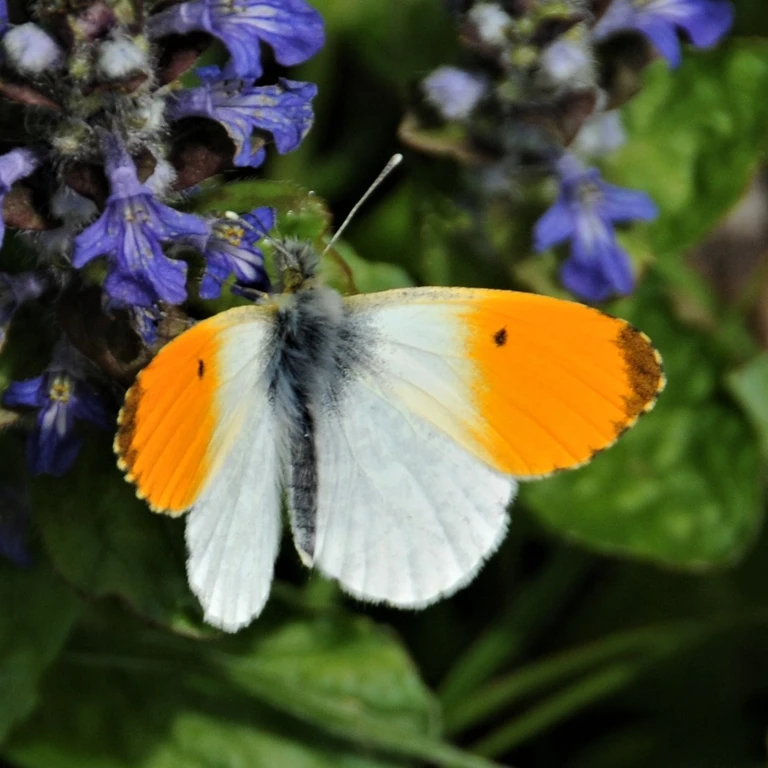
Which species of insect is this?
Anthocharis cardamines
